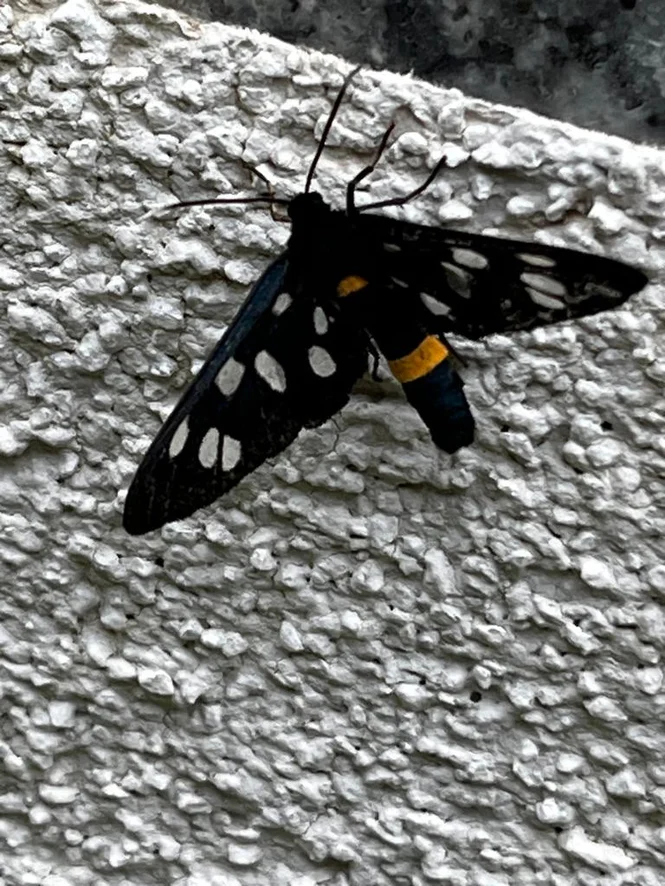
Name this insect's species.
Amata phegea
